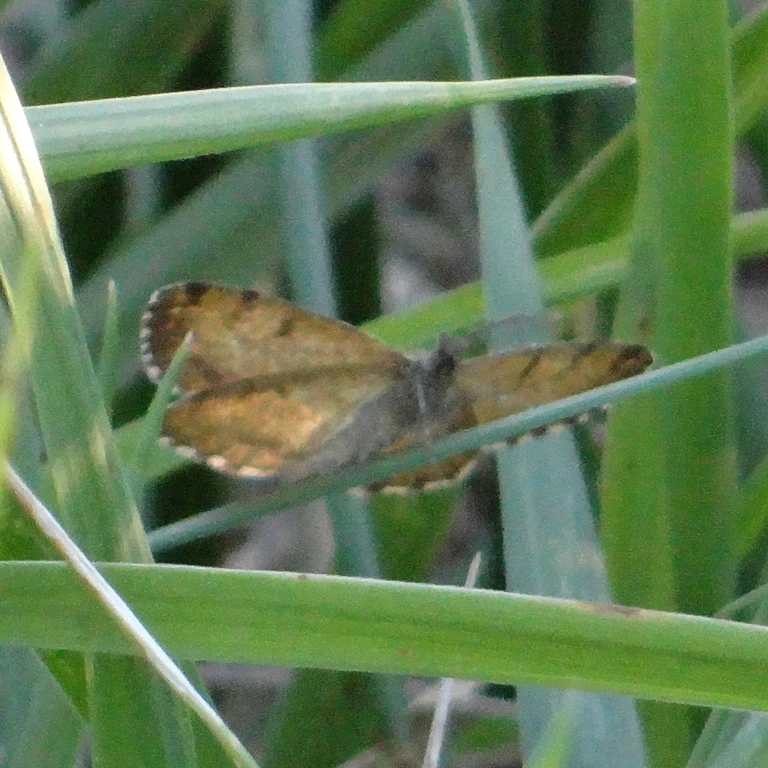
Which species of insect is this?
Ematurga atomaria
